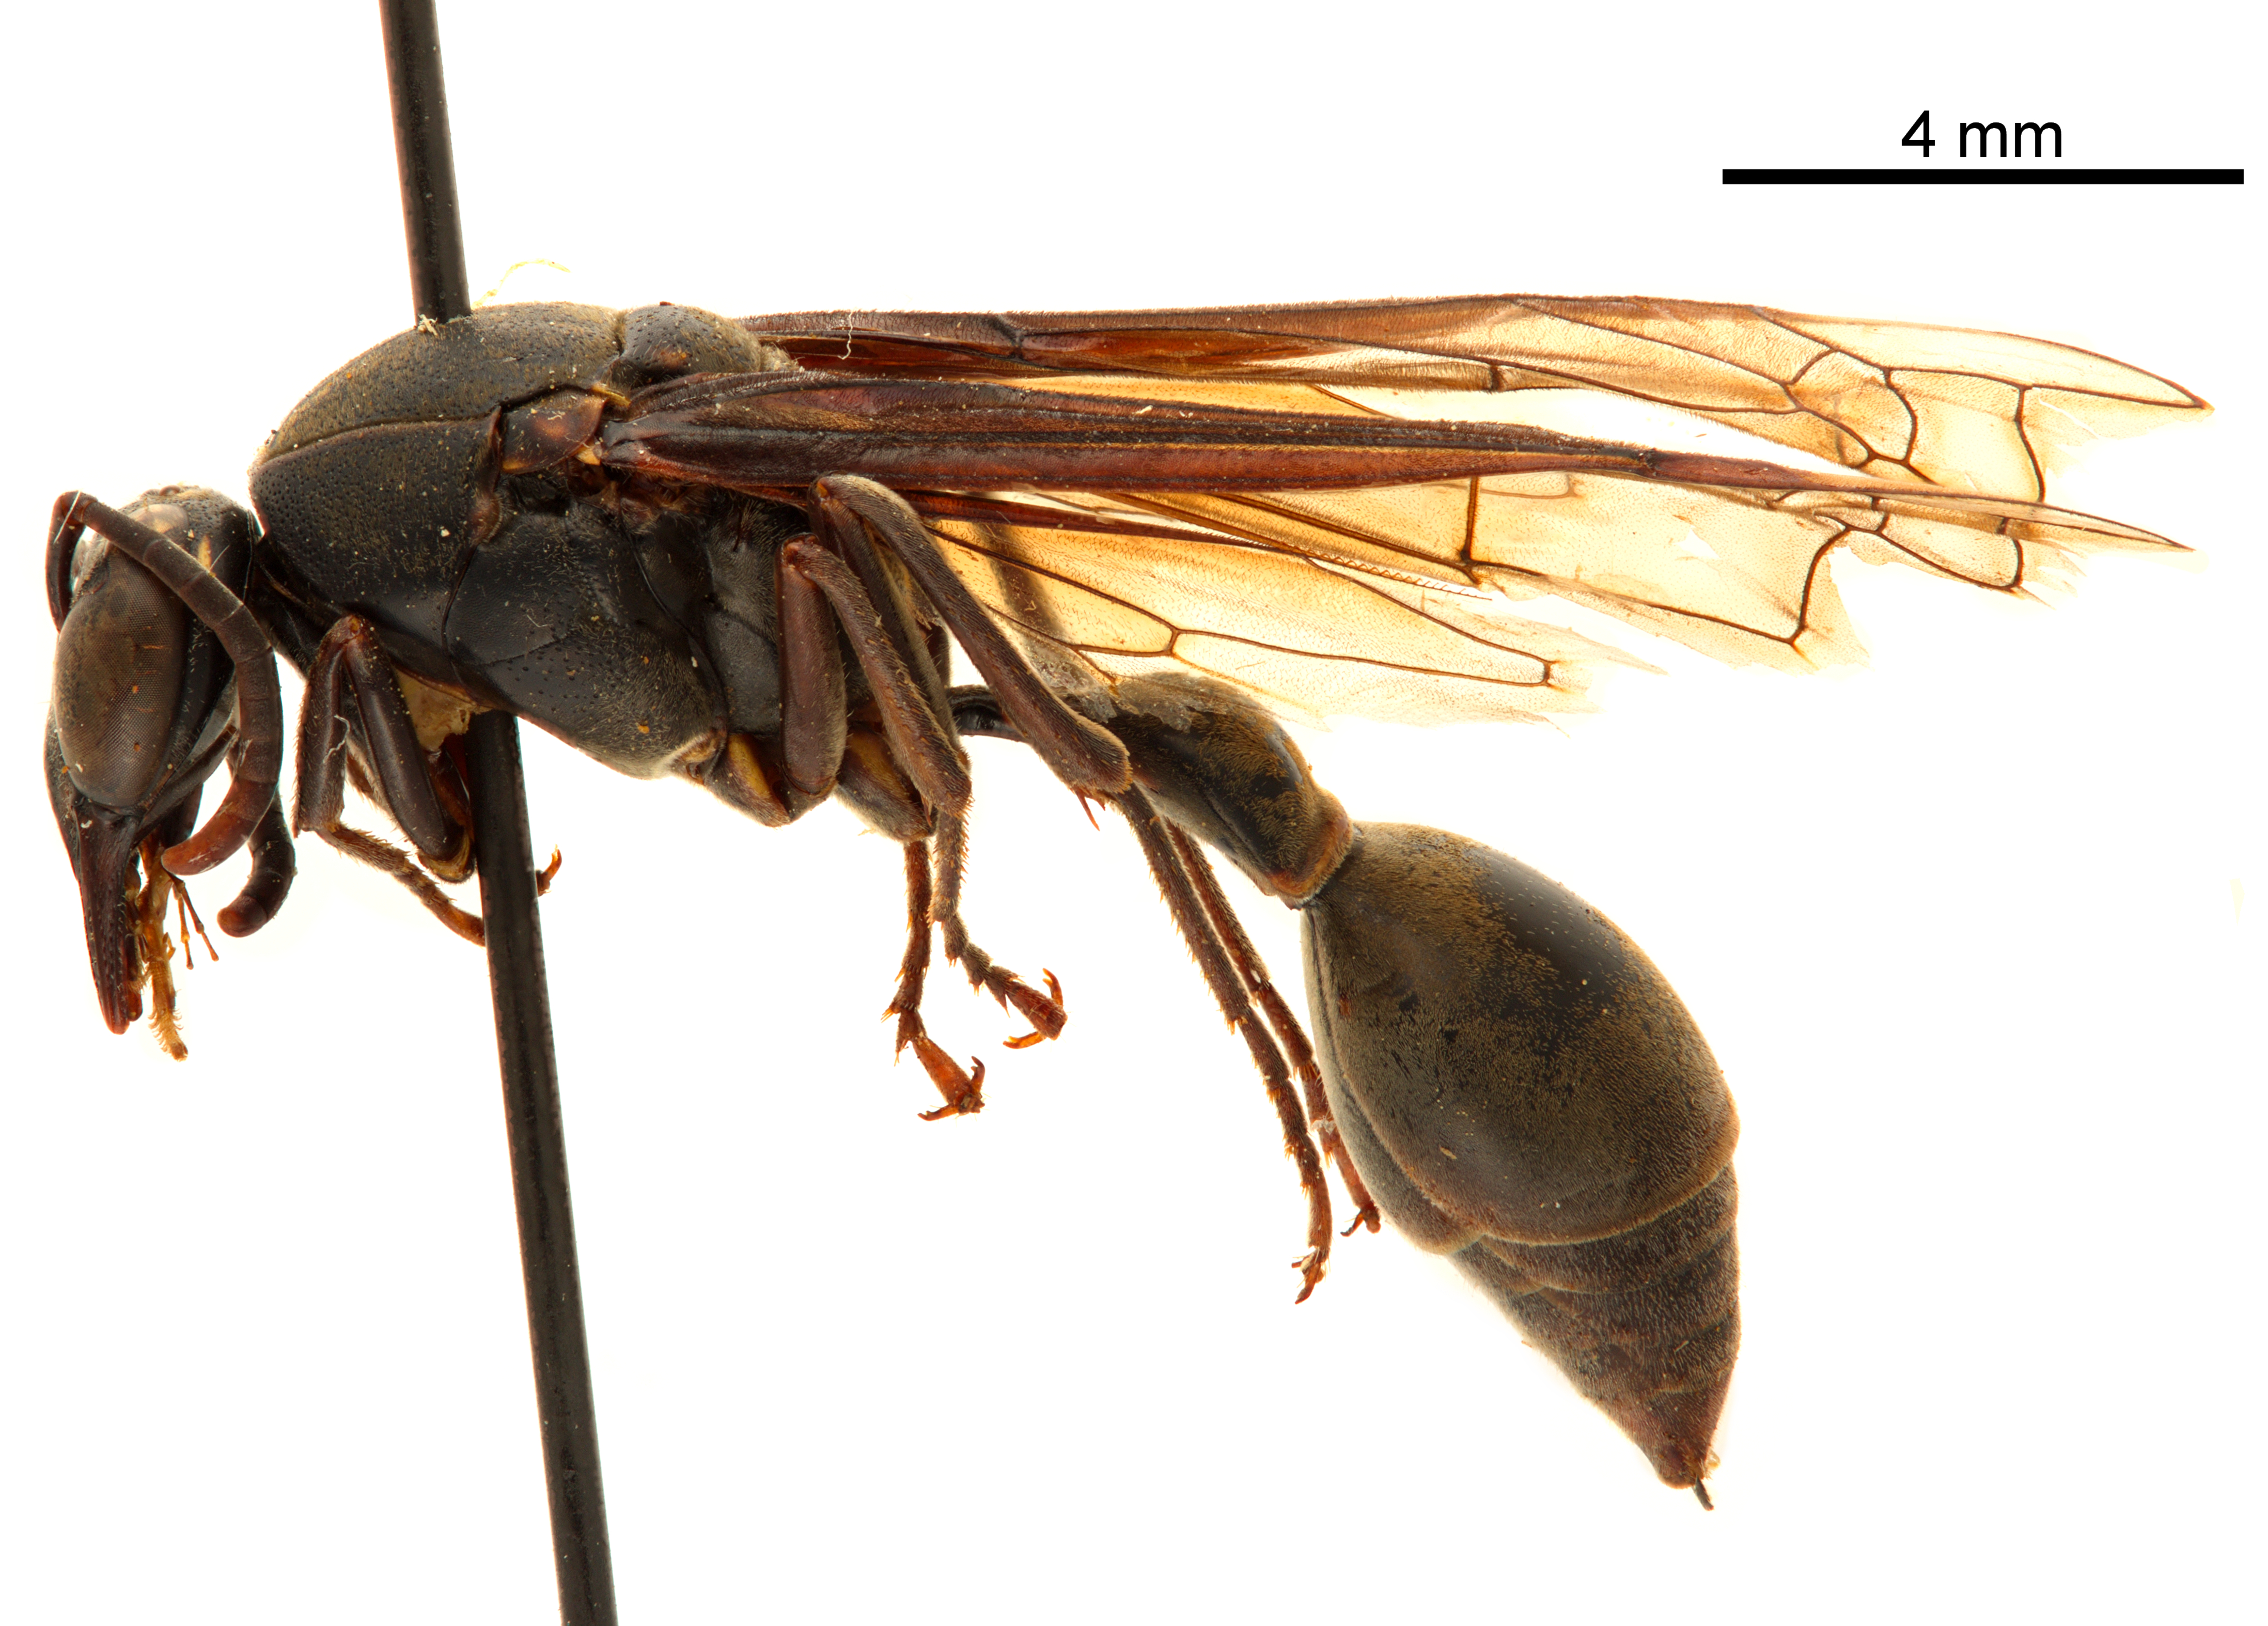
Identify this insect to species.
Pachymenes unicinctus
